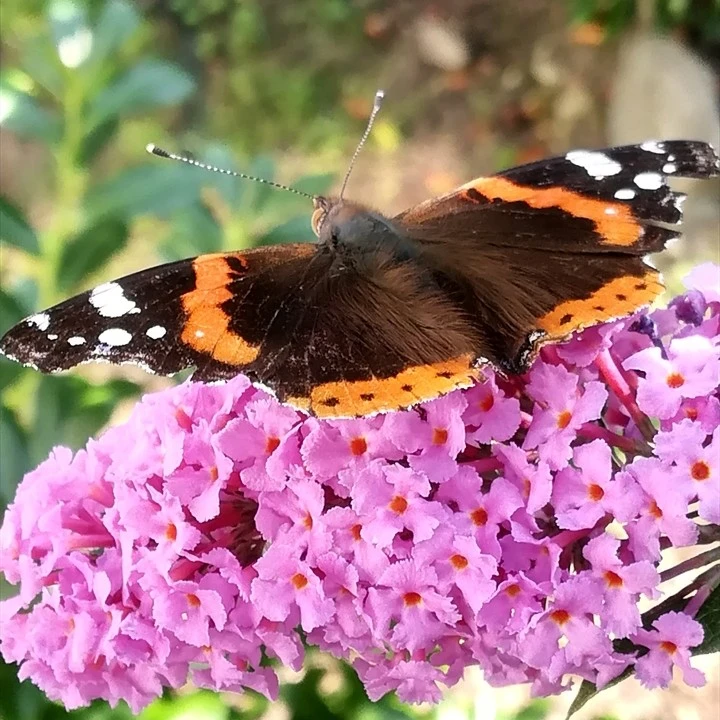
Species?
Vanessa atalanta
